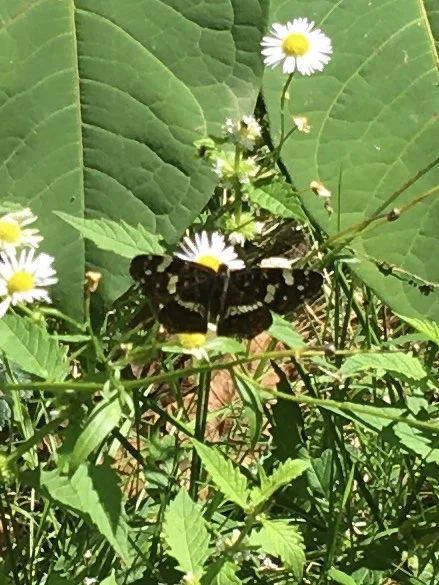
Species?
Araschnia levana
